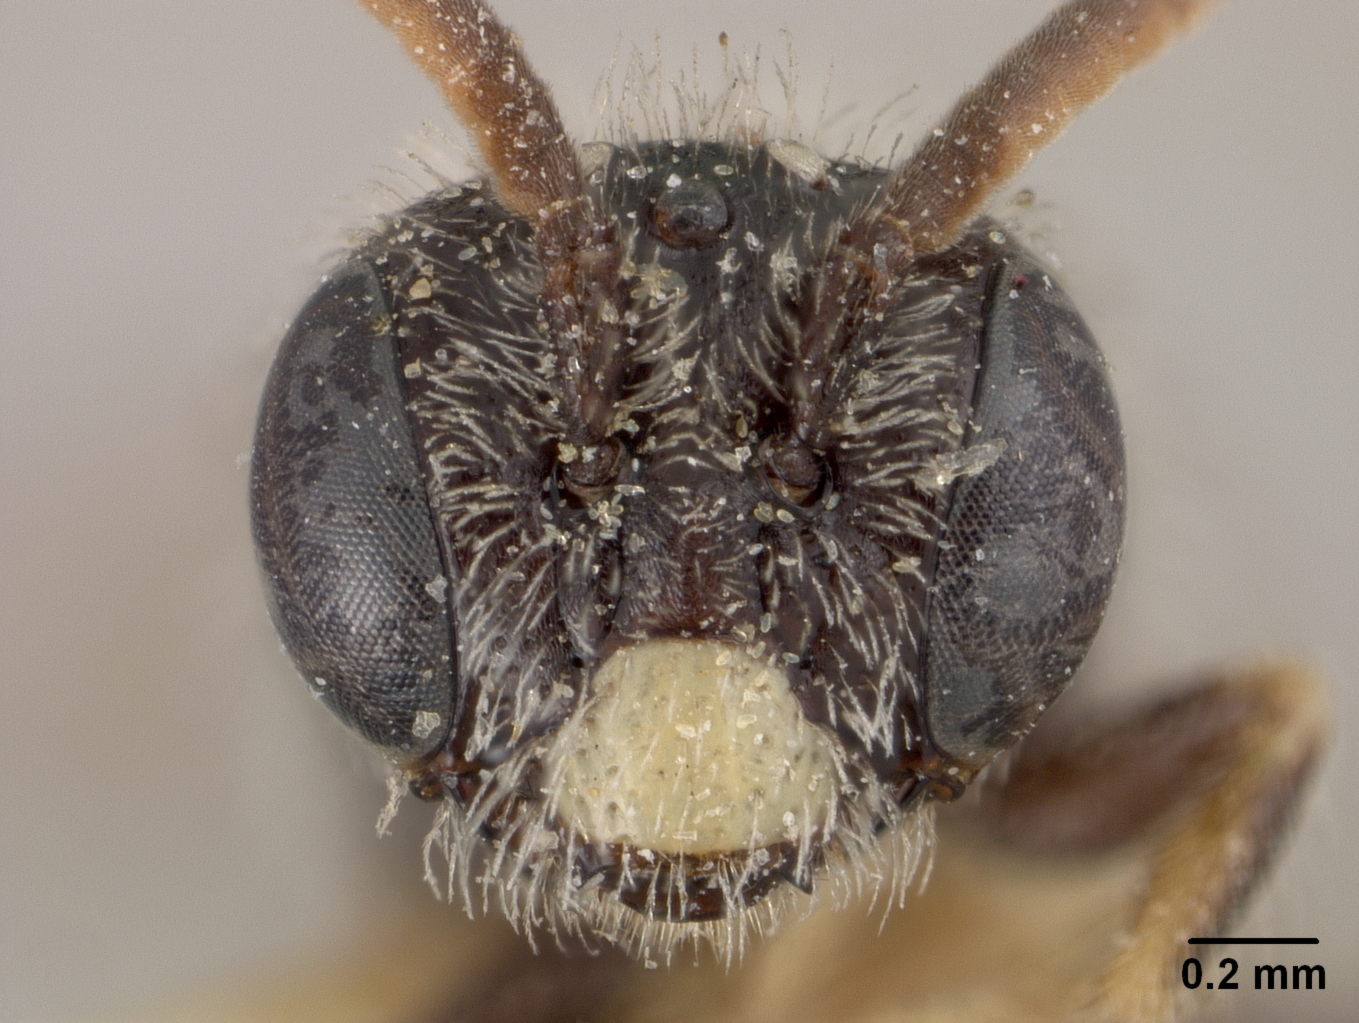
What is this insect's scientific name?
Greeleyella potentillae
